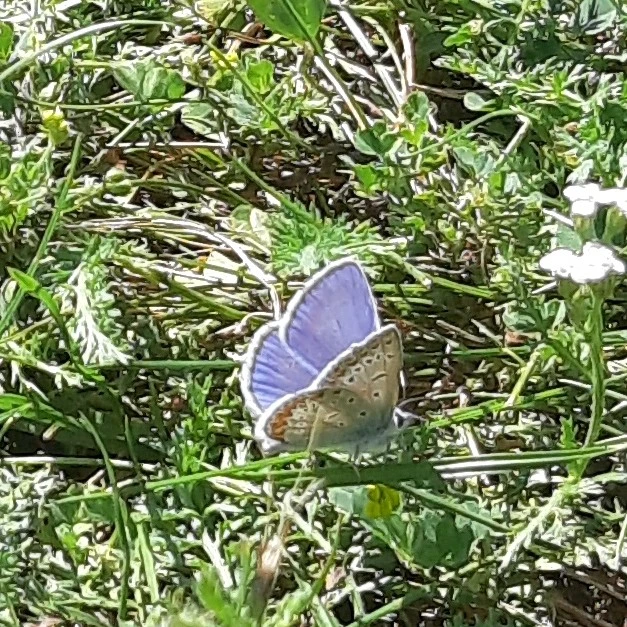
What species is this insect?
Polyommatus icarus
